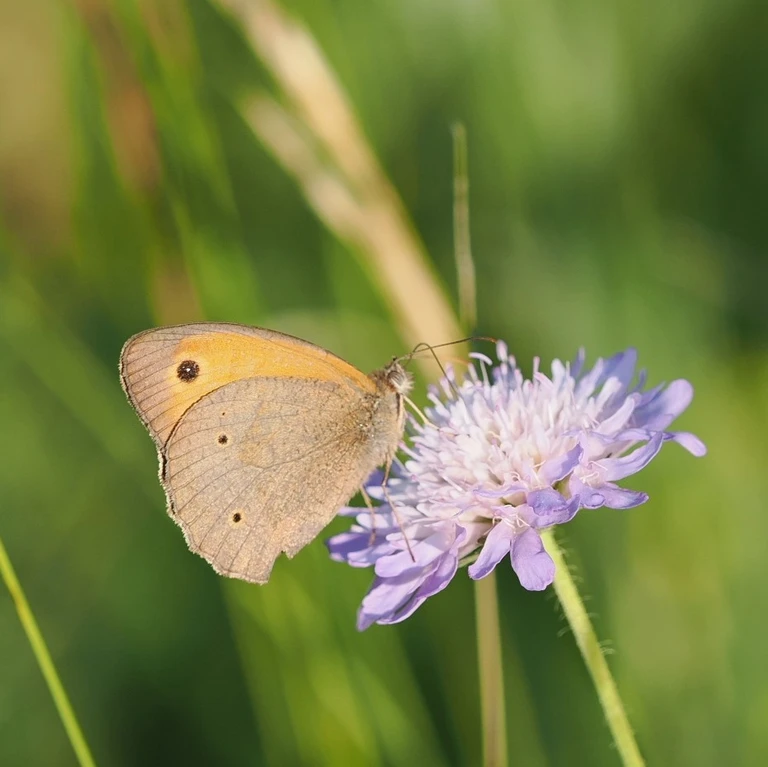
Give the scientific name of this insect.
Maniola jurtina
